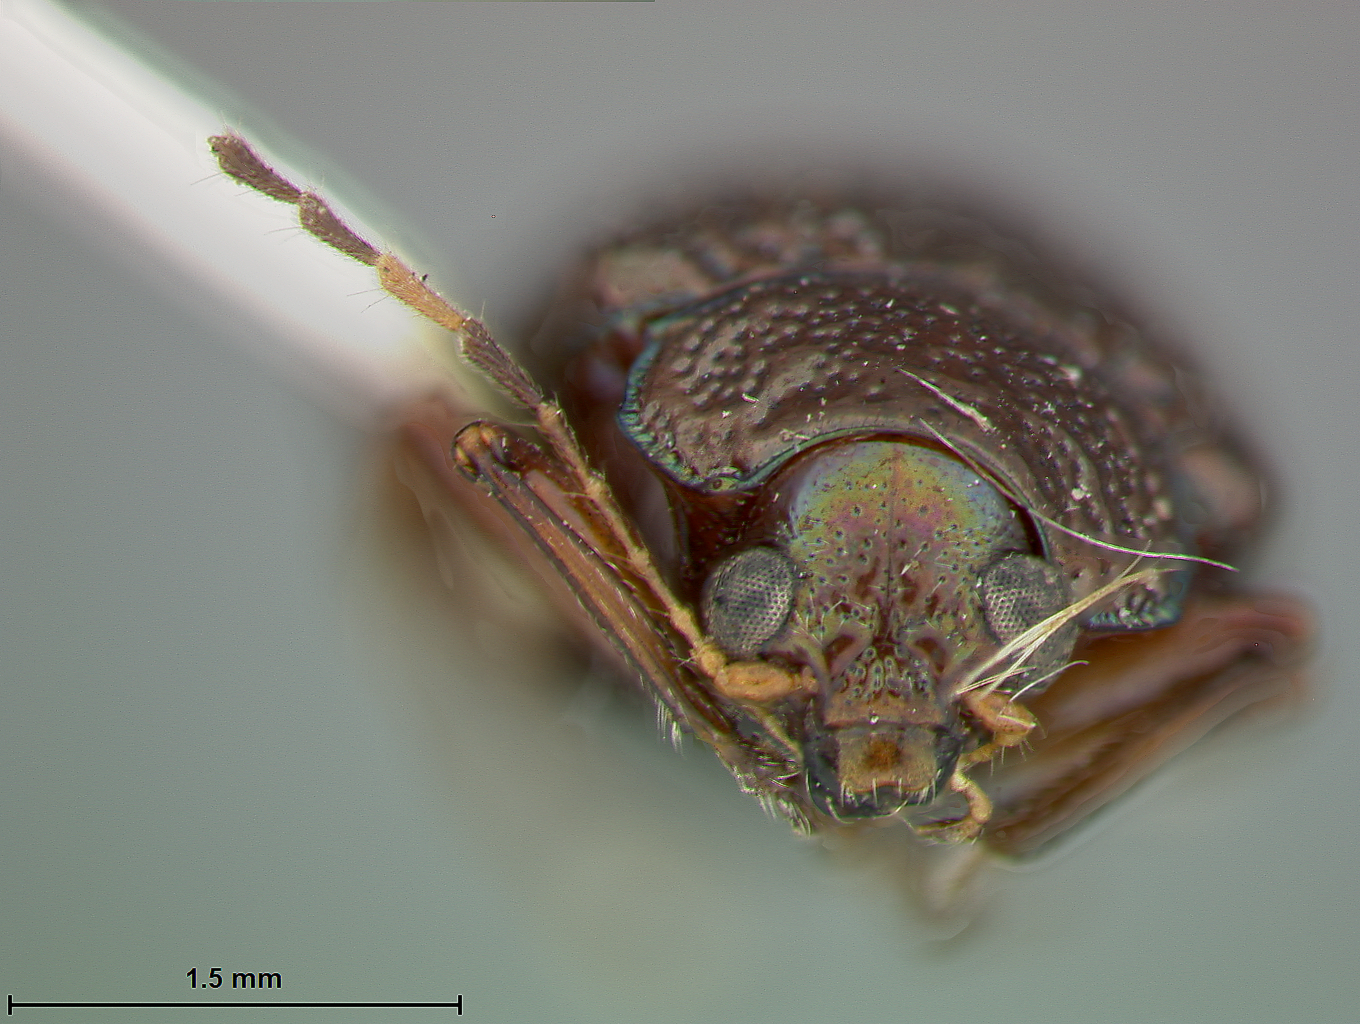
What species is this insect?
Colaspis panamensis
